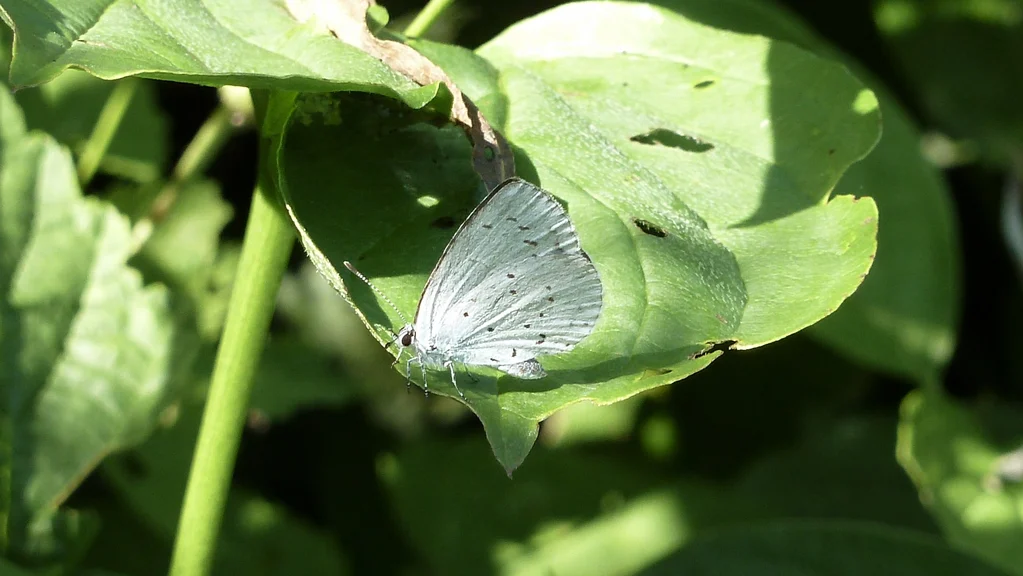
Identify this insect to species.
Celastrina argiolus
